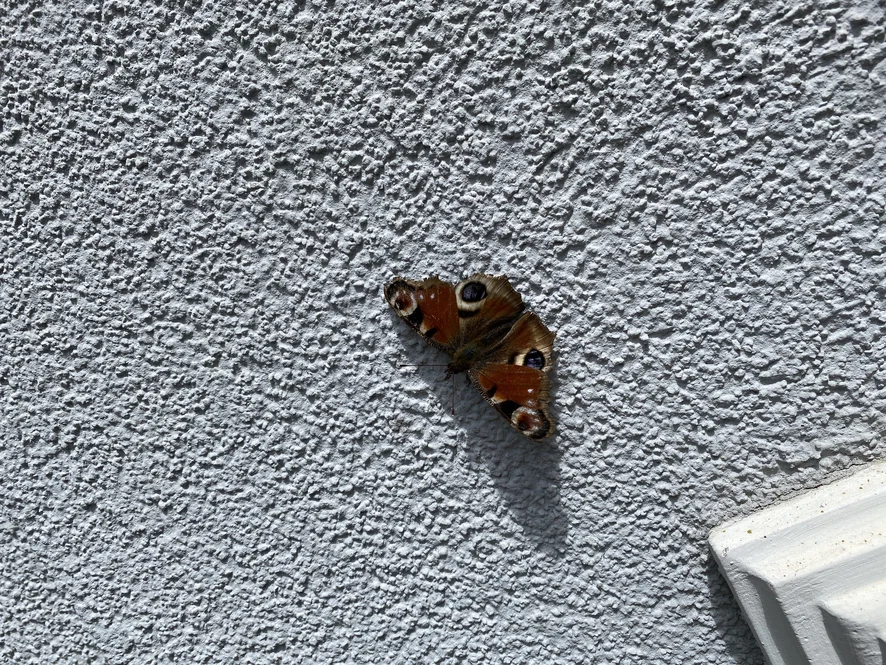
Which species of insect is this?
Aglais io
